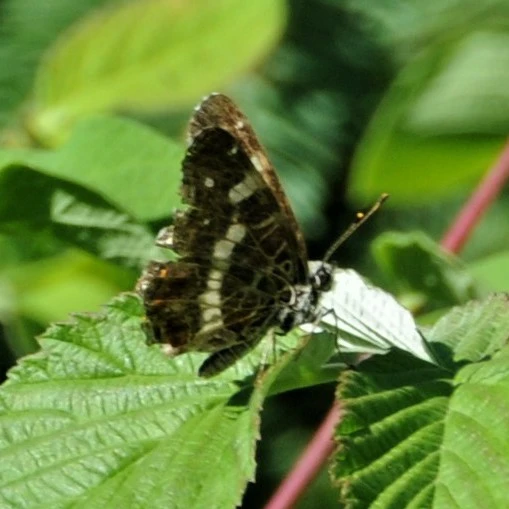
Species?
Araschnia levana
